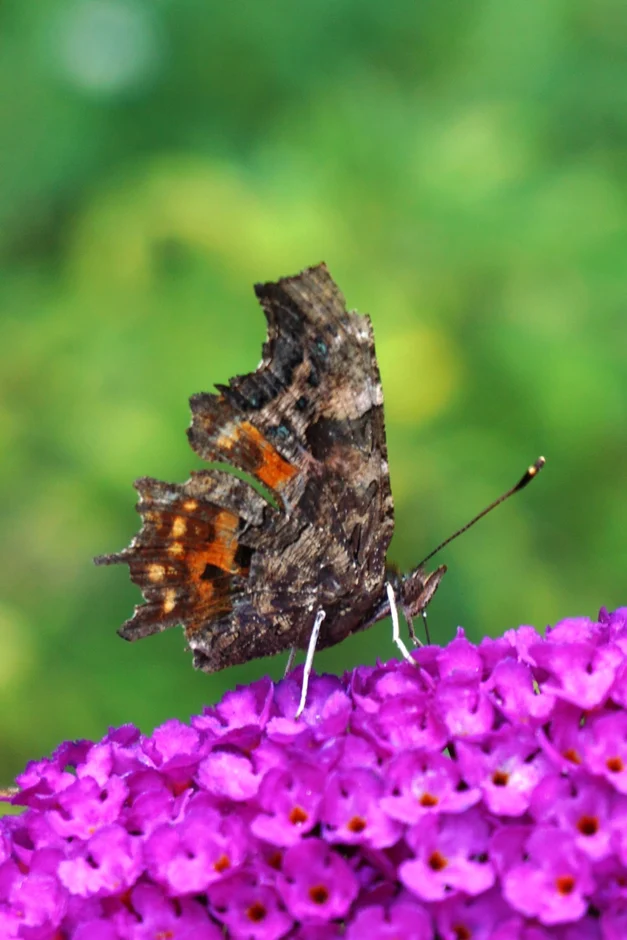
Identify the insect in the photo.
Polygonia c-album
